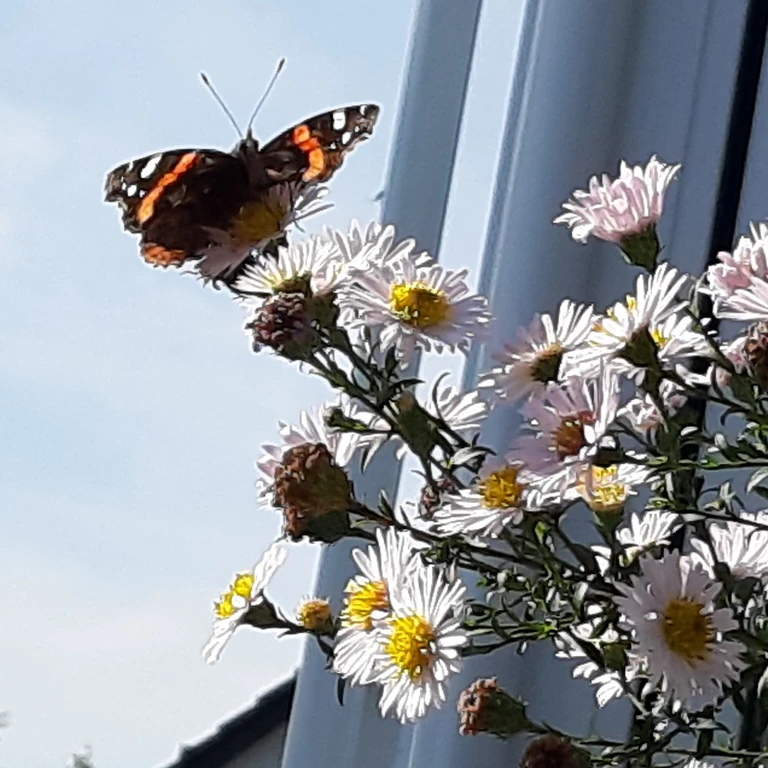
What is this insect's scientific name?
Vanessa atalanta
